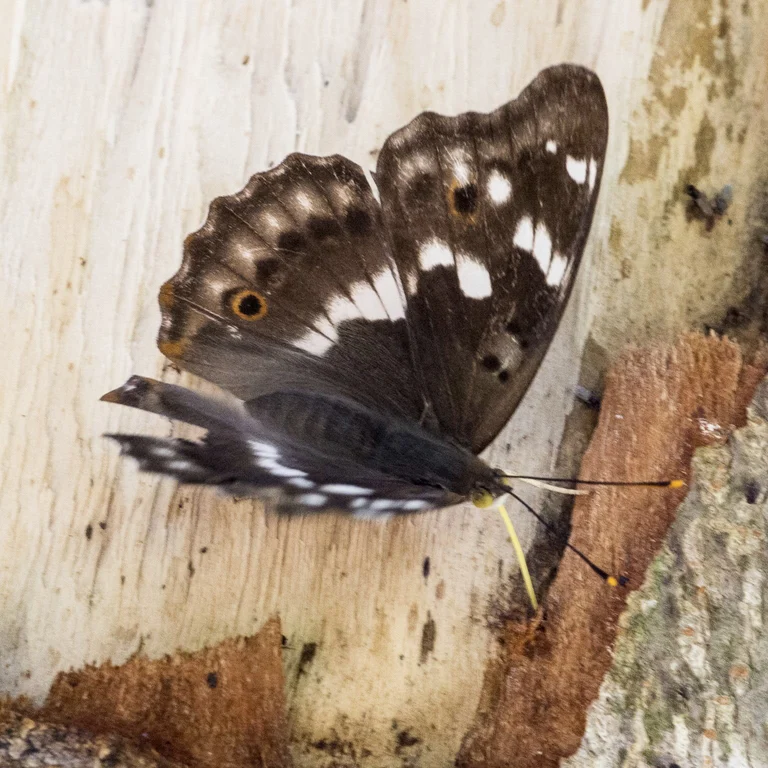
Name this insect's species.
Apatura ilia
